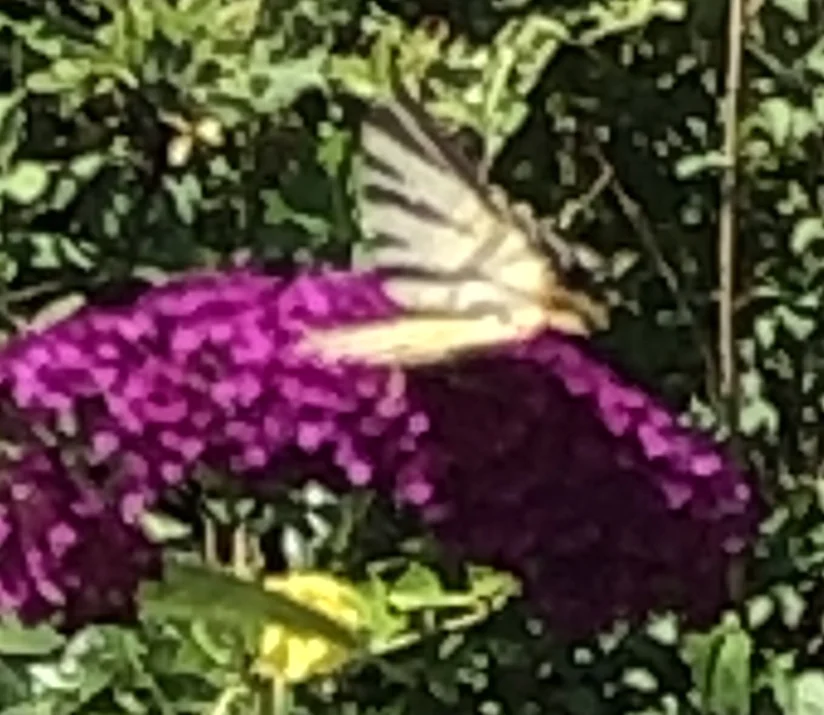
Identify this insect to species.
Iphiclides podalirius
